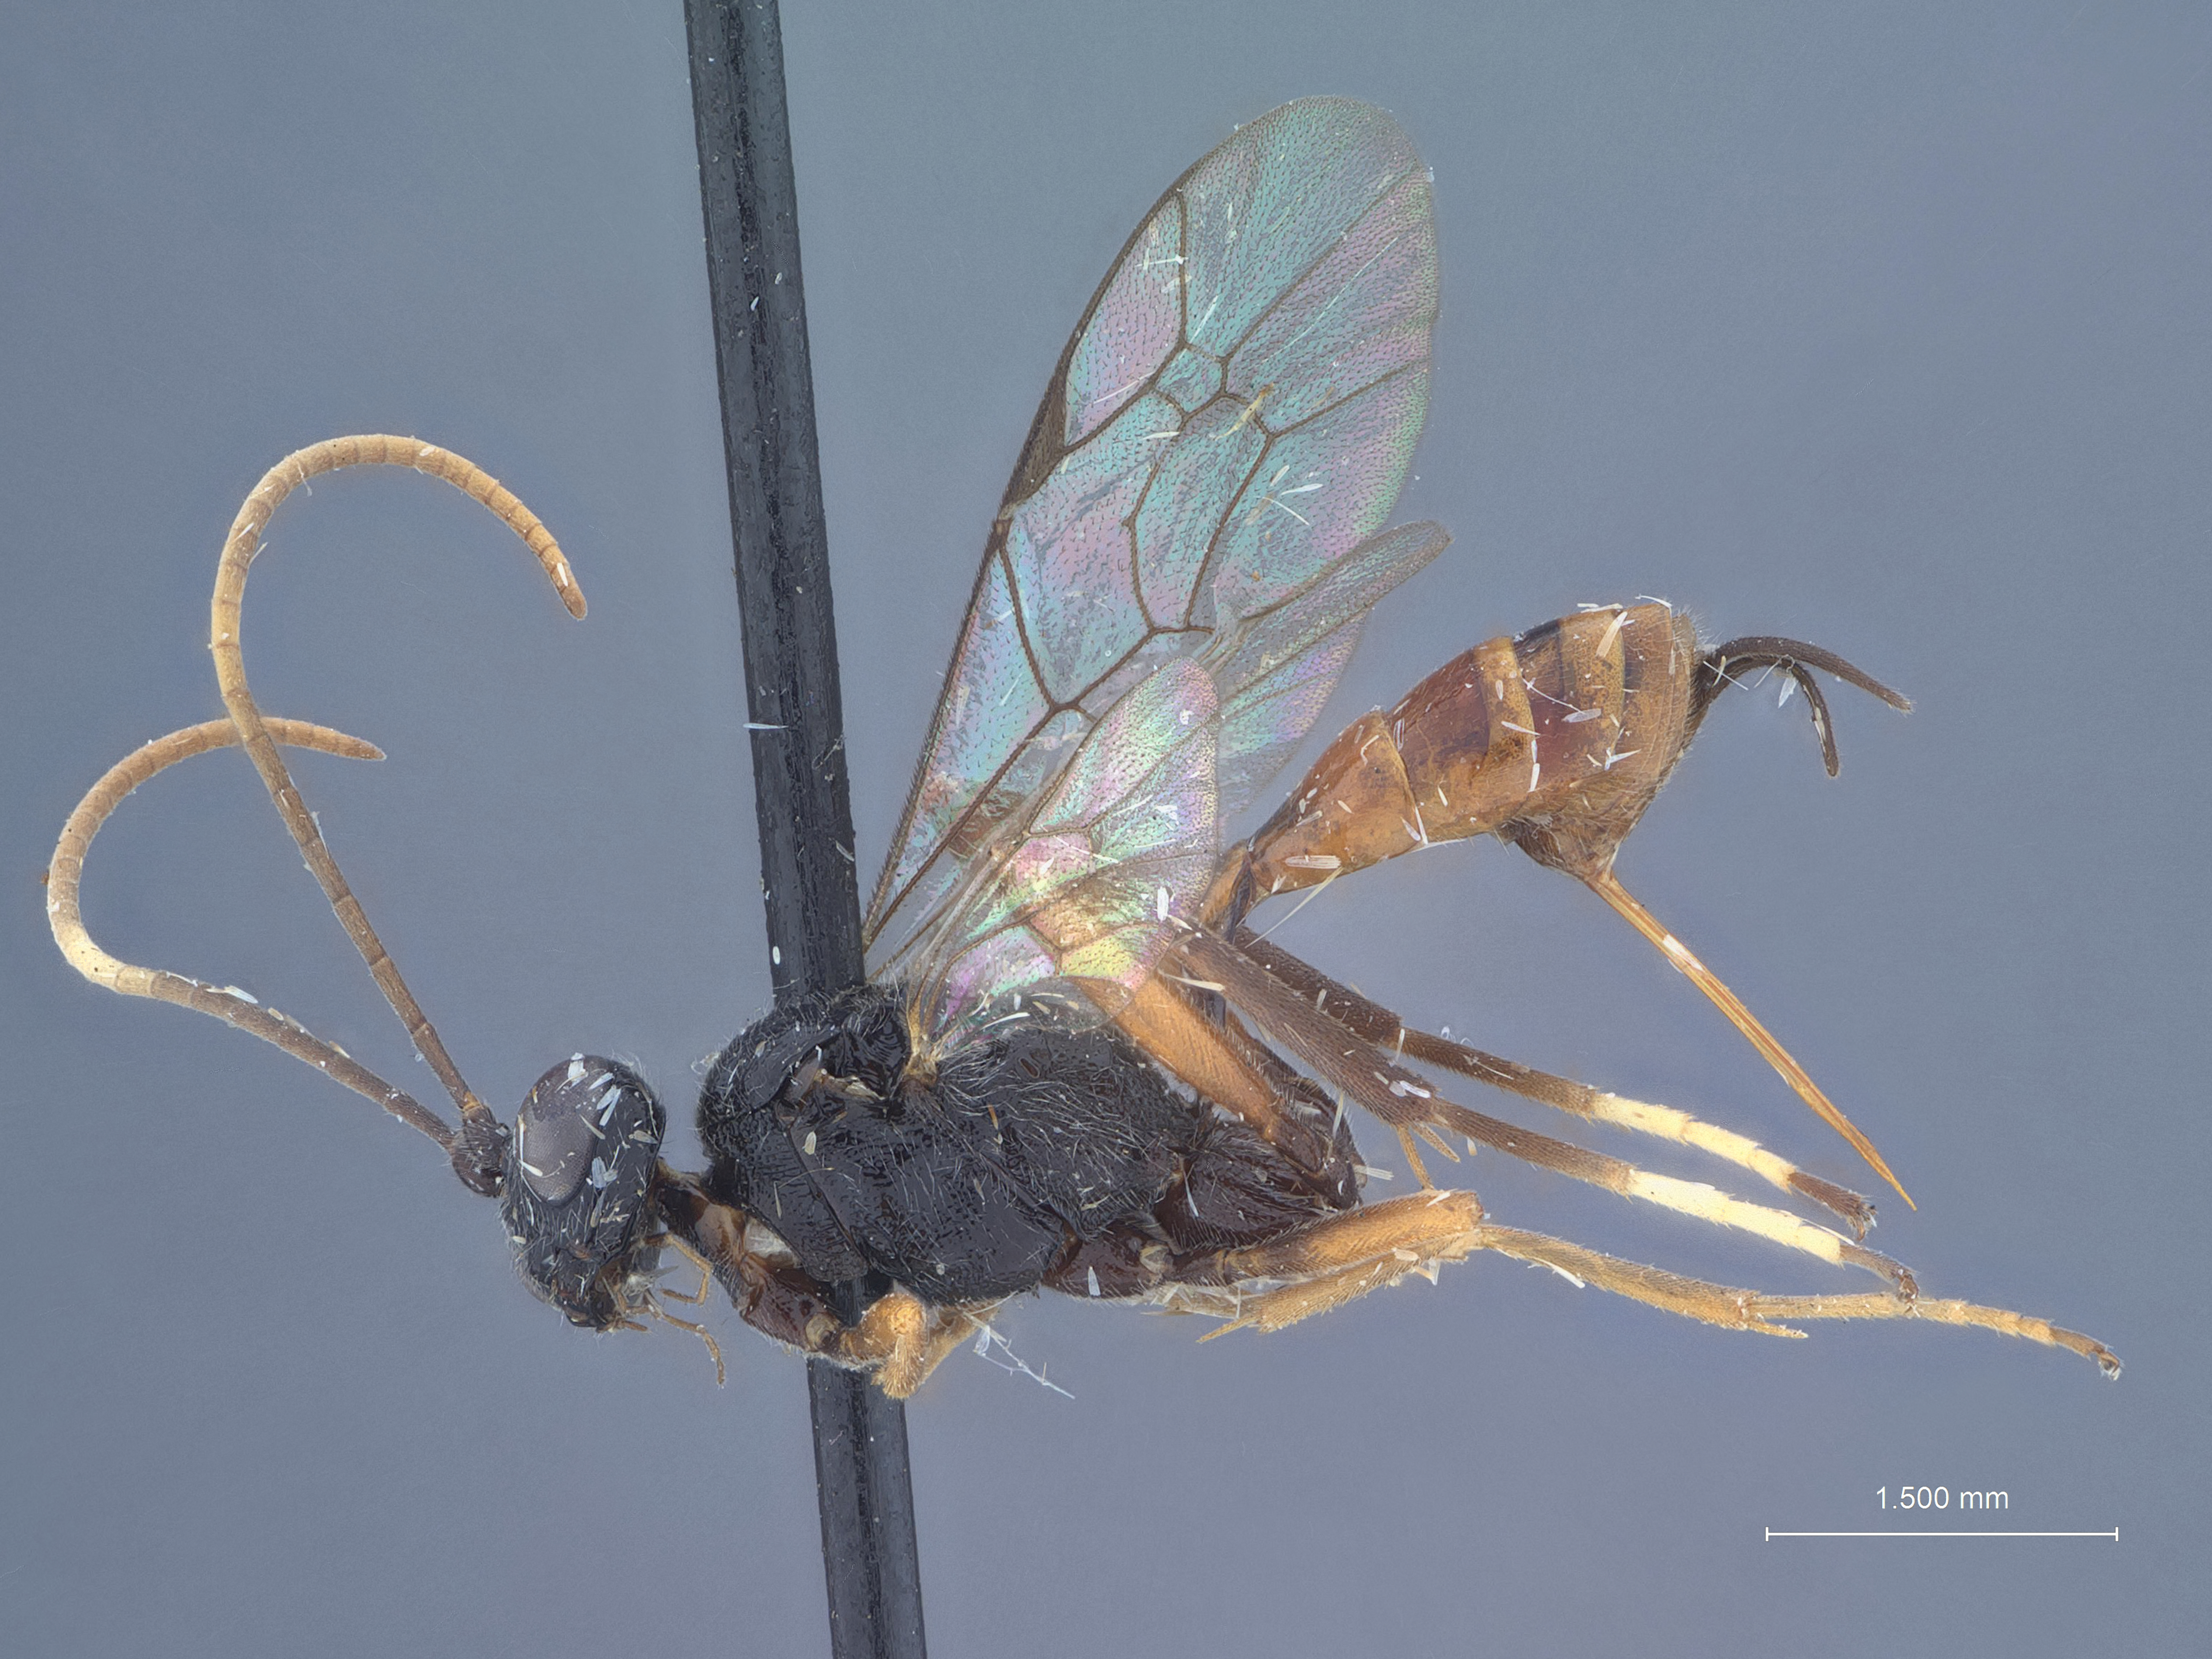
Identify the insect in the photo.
Trychosis apicalis
